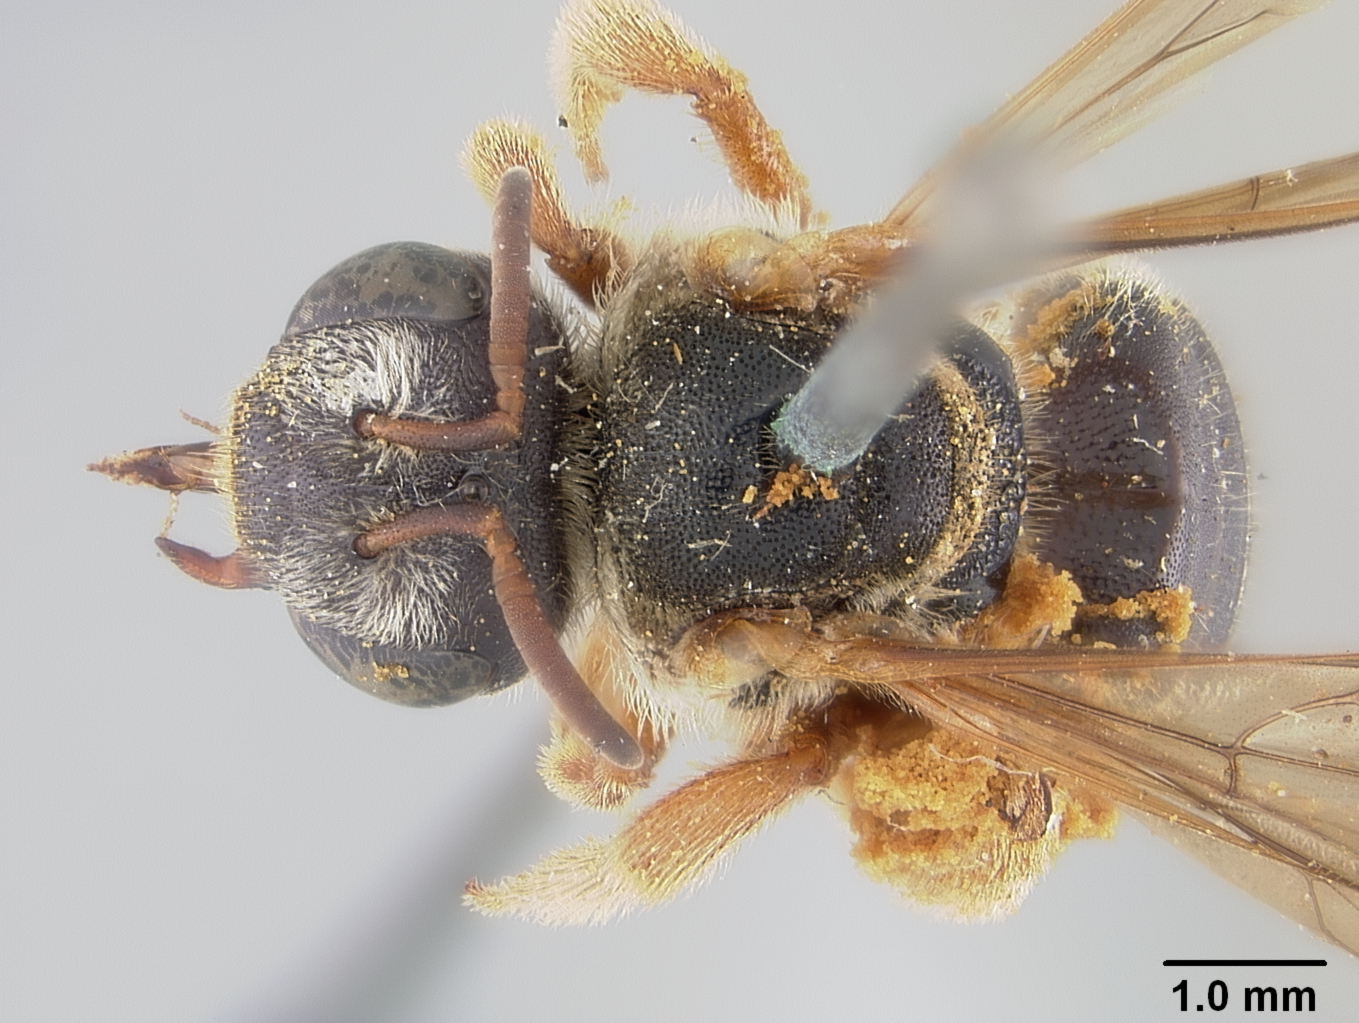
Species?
Nomia pattoni
